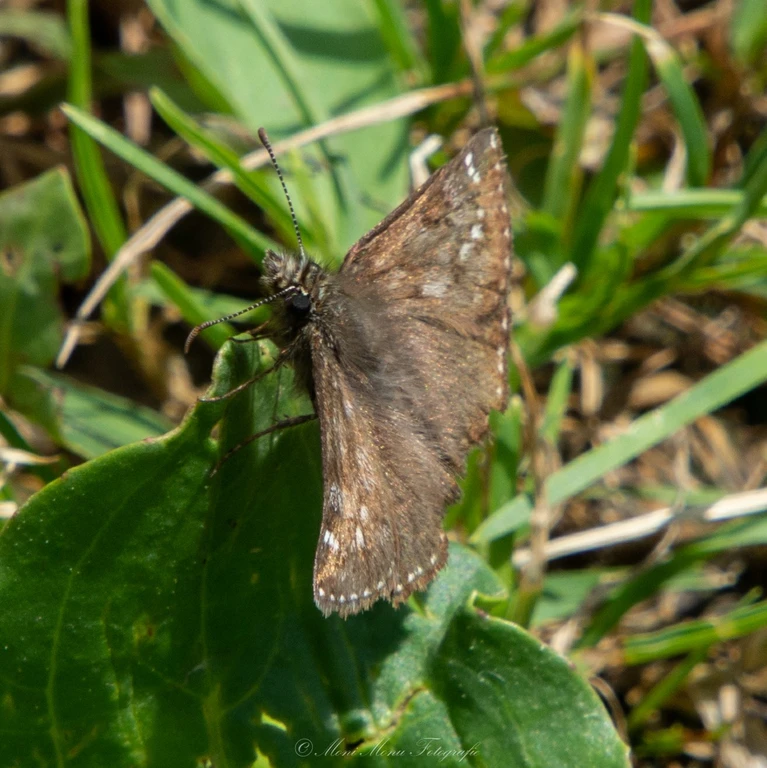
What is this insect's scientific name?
Erynnis tages
